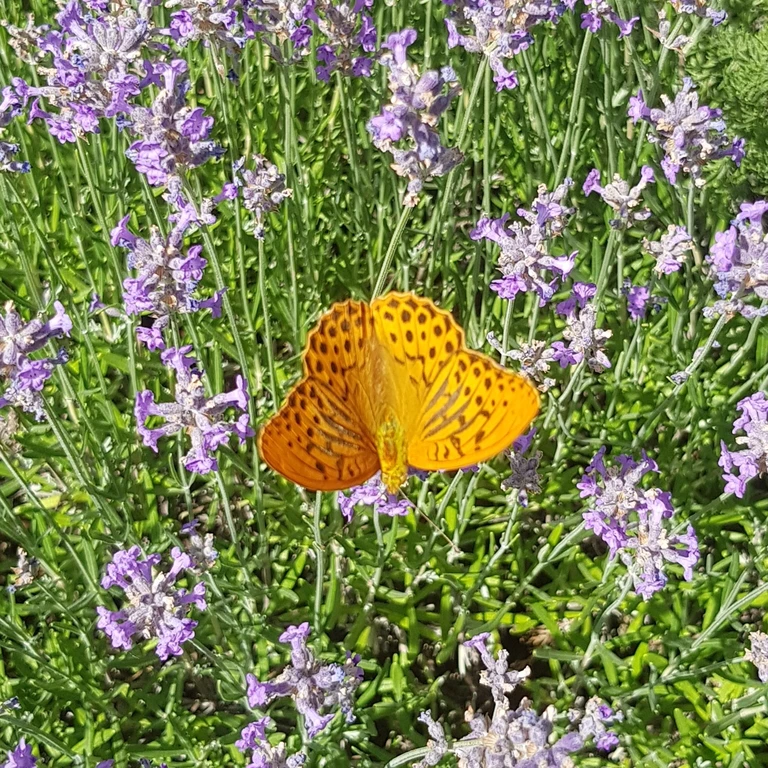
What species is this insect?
Argynnis paphia
